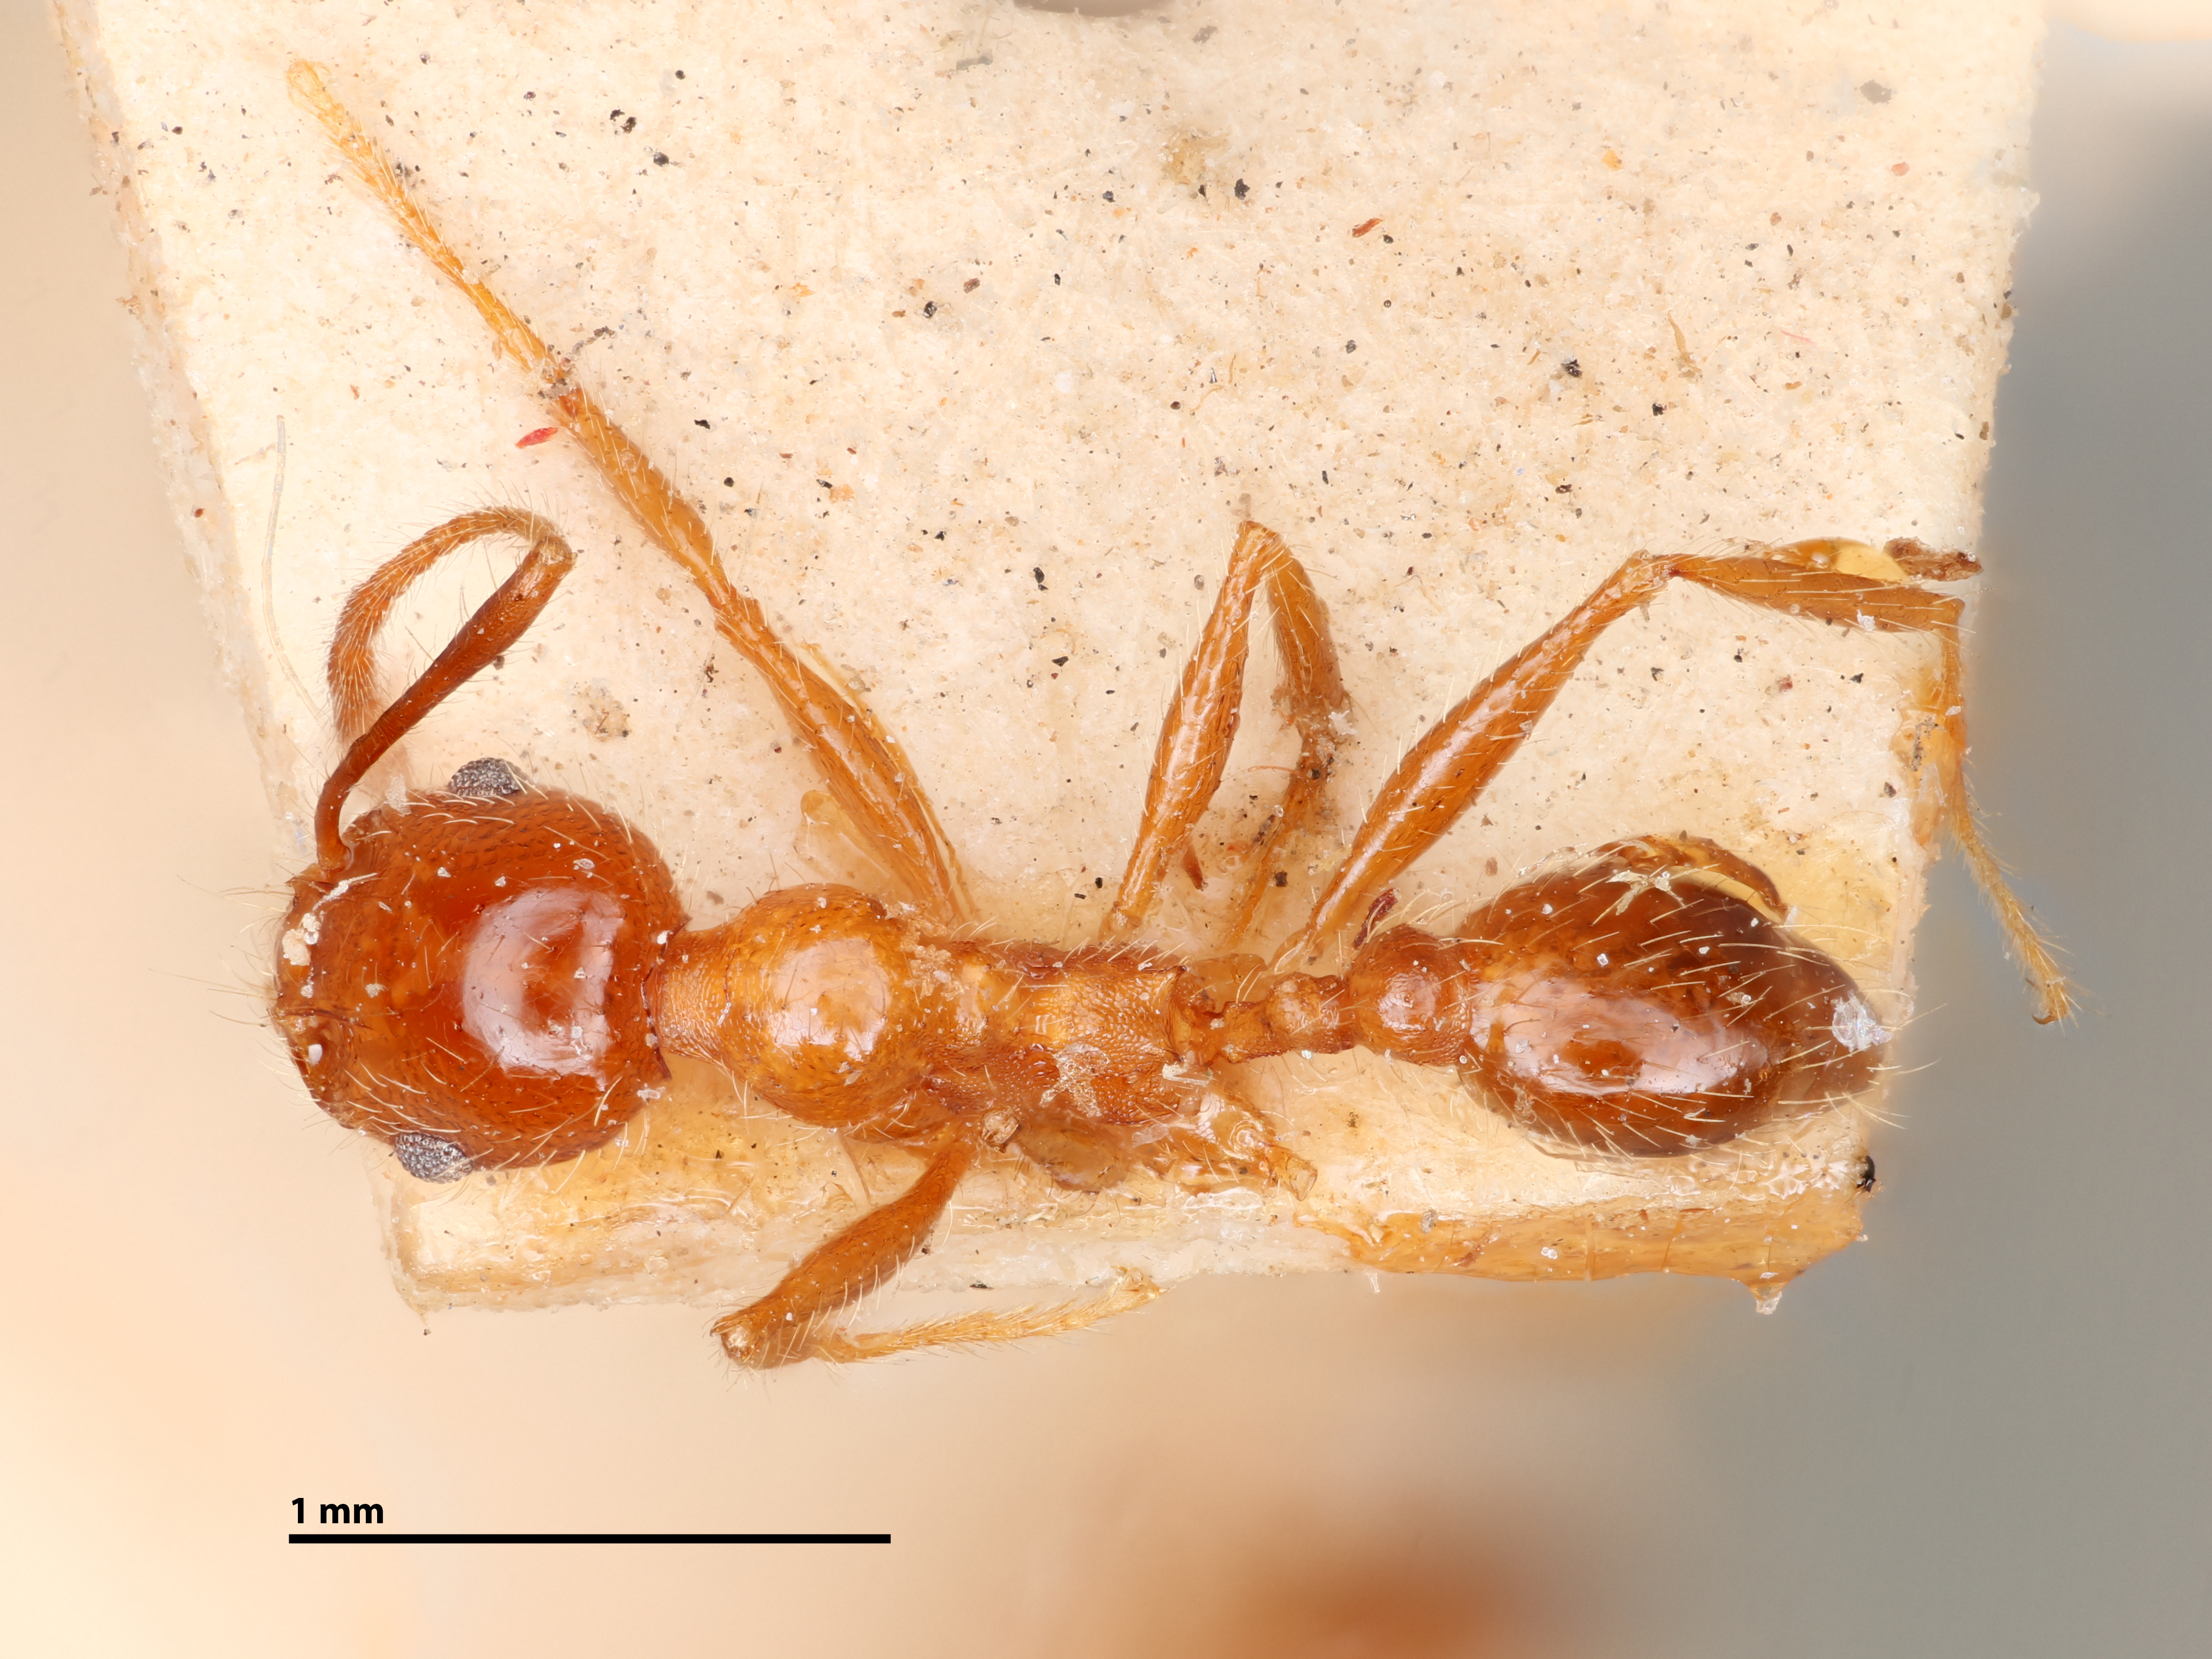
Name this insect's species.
Pheidole dentata
